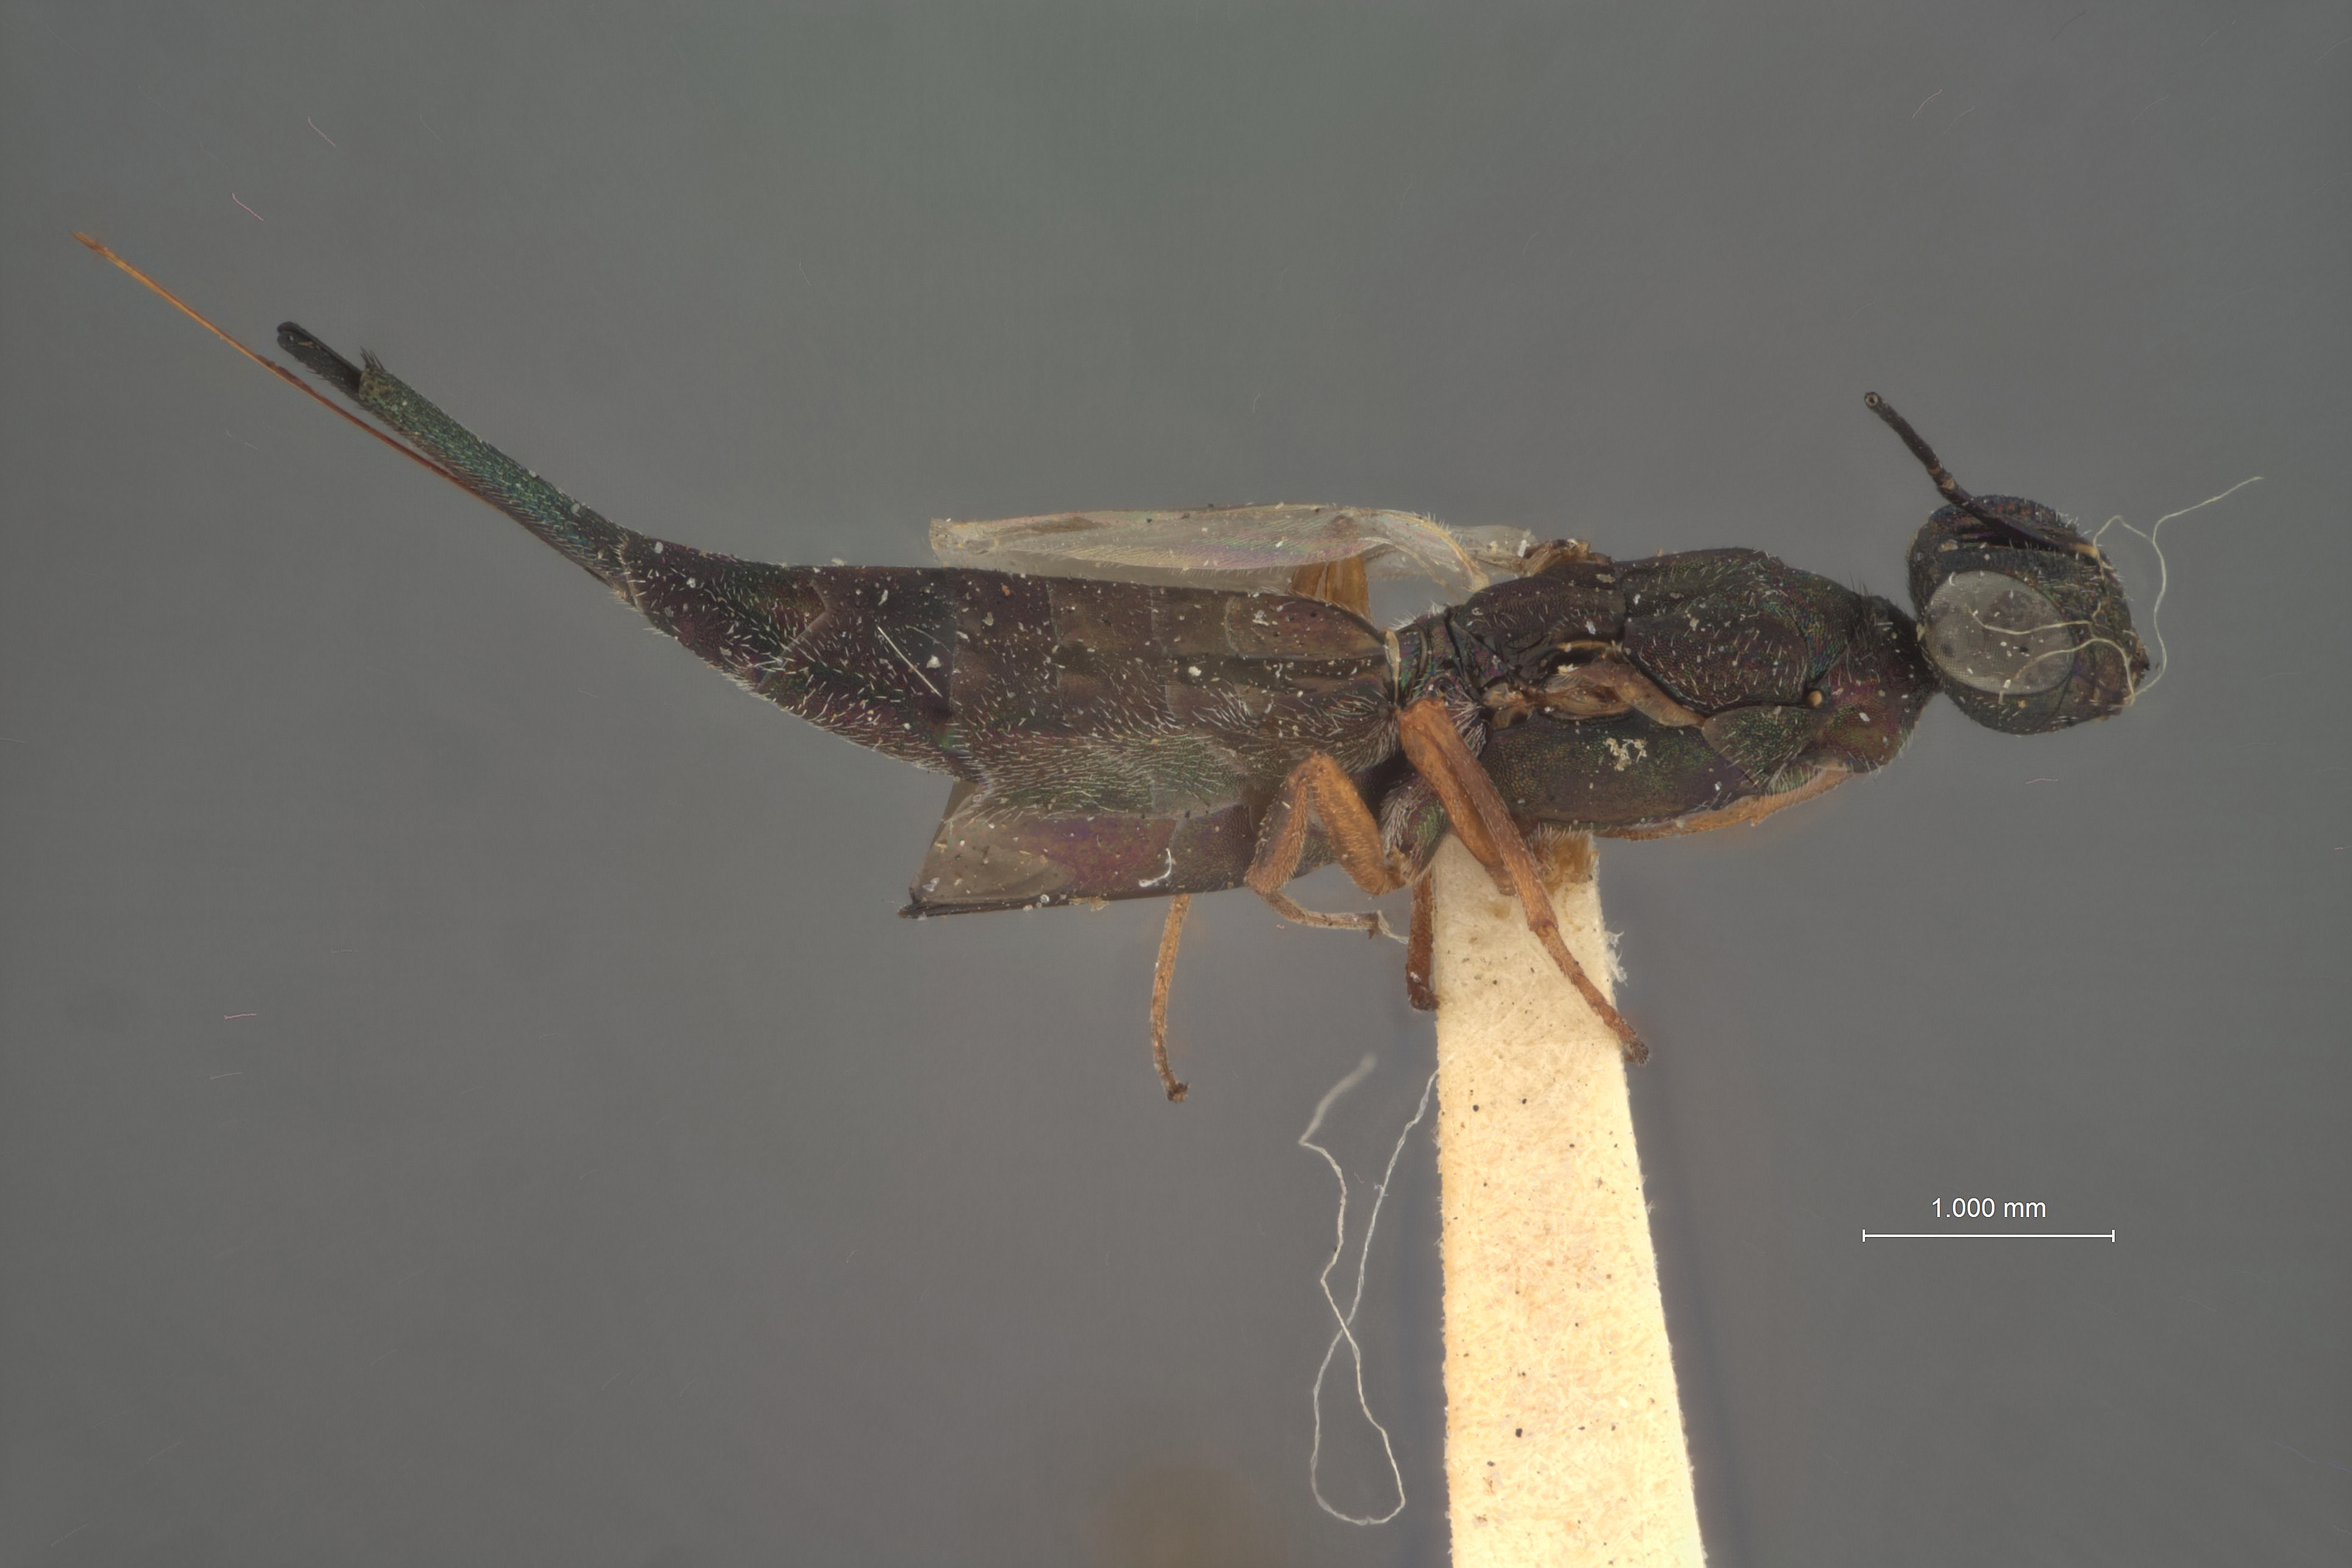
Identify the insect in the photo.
Eusandalum alpinum
